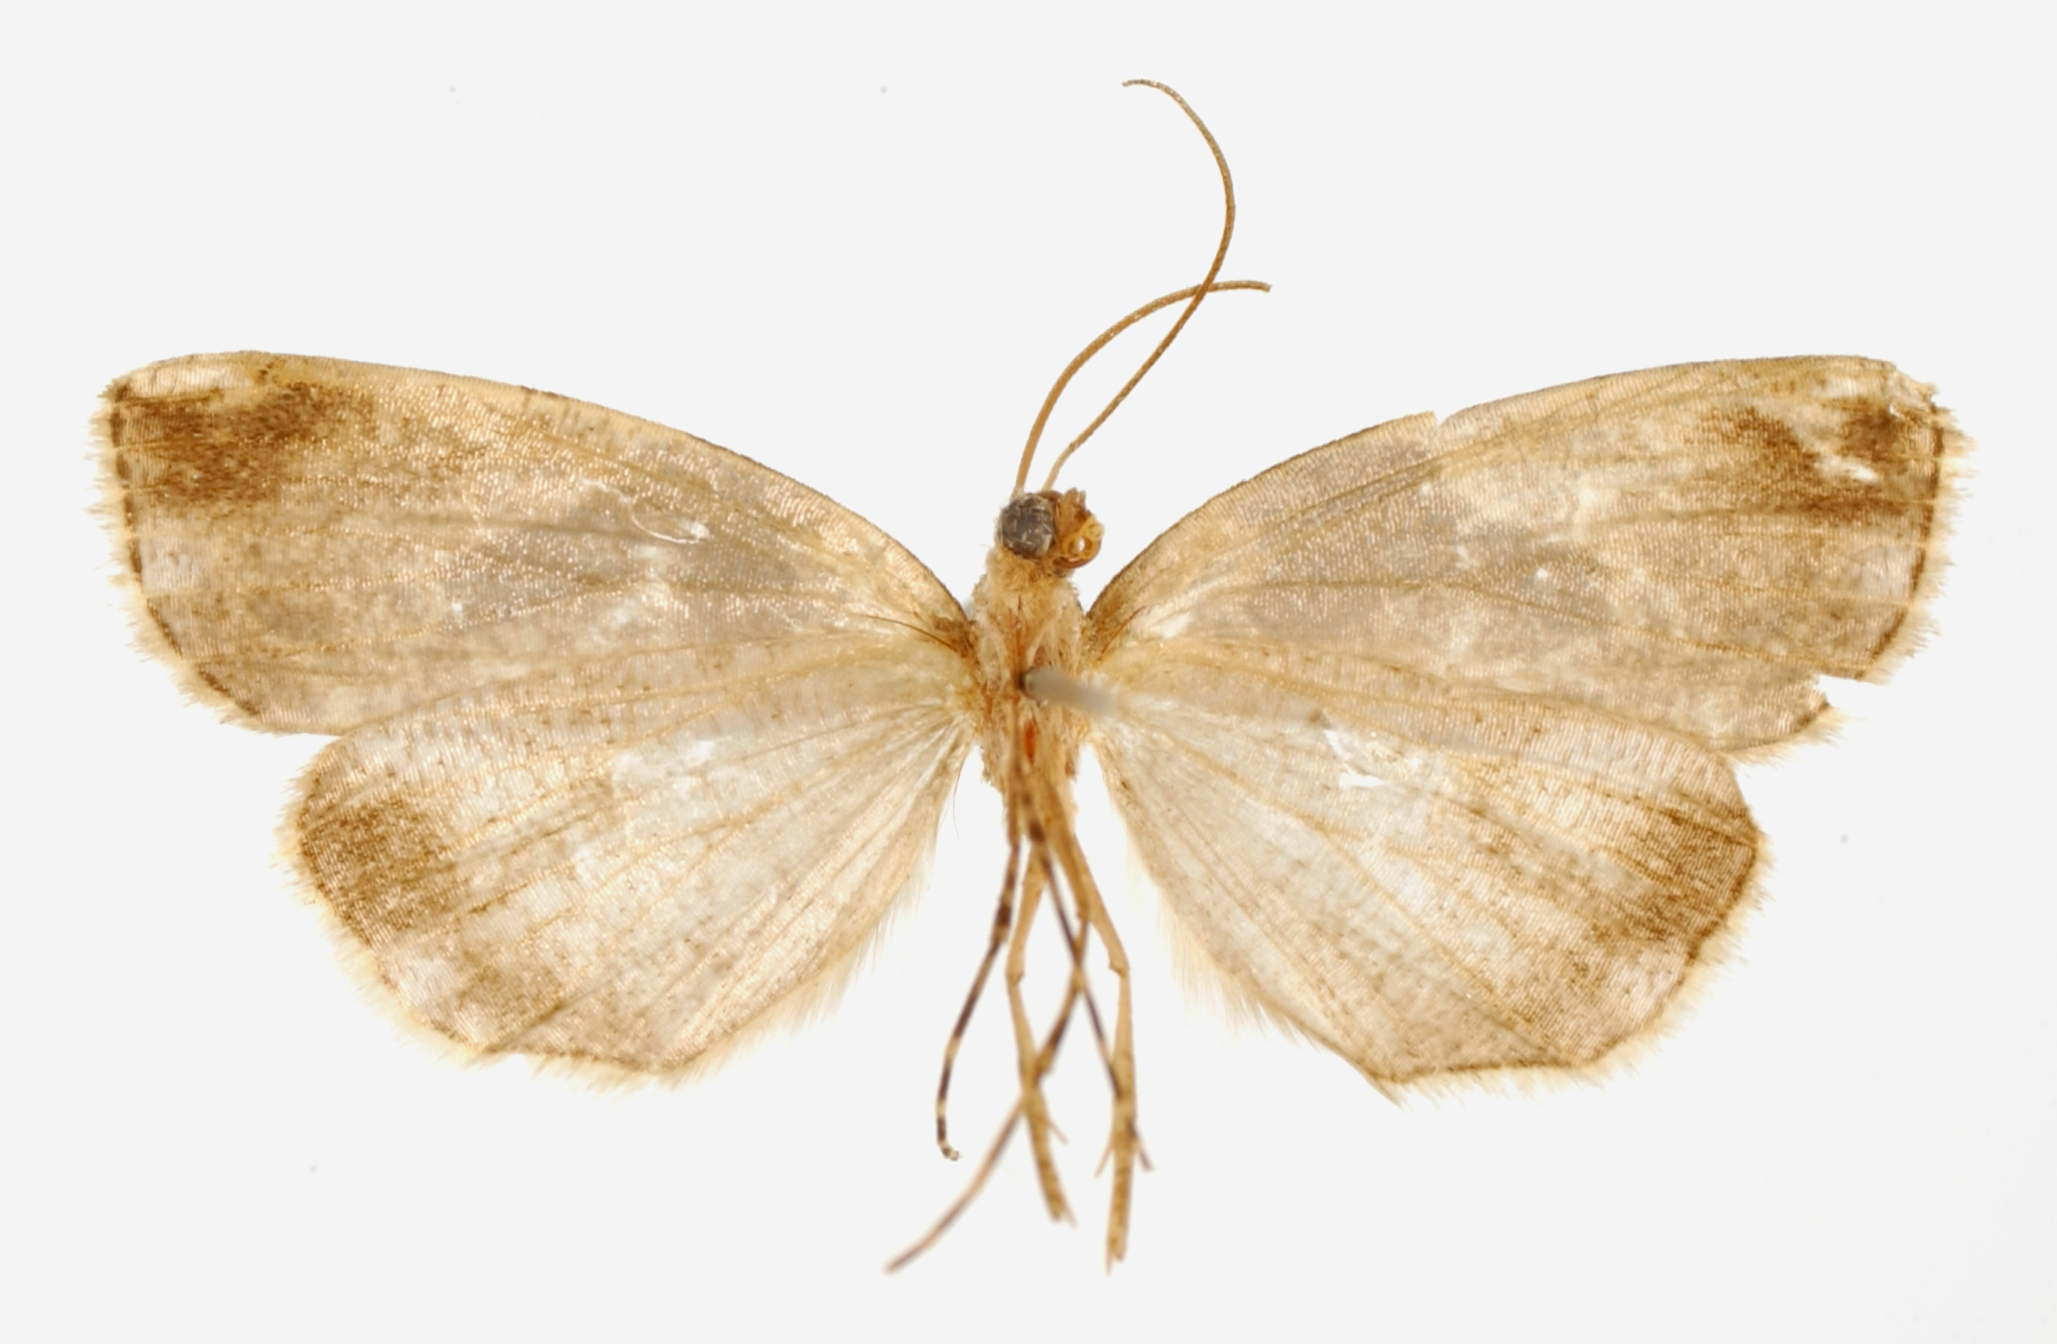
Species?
Ischnopteris costiplaga
